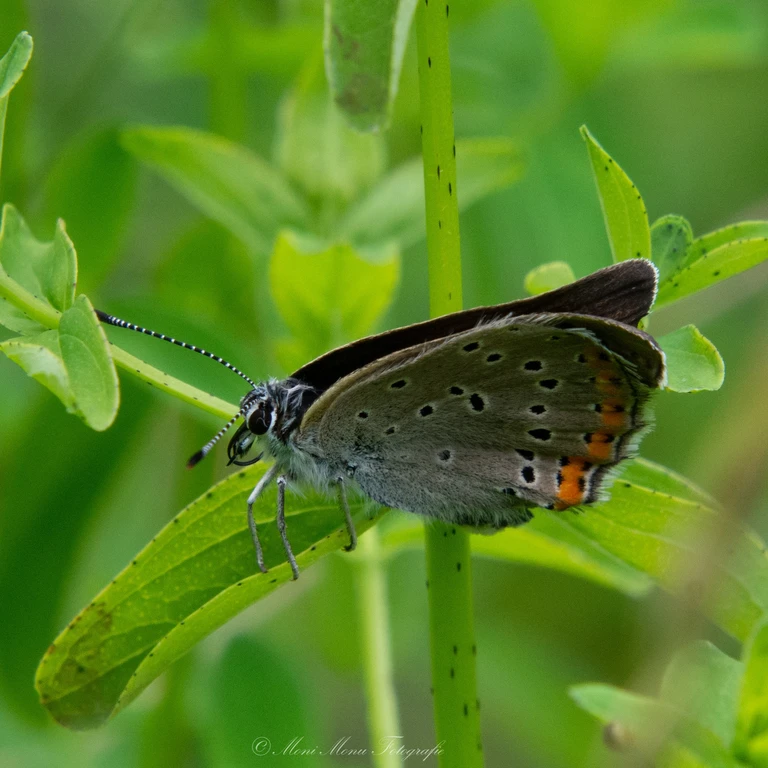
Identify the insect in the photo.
Lycaena hippothoe (also Palaeochrysophanus hippothoe)
